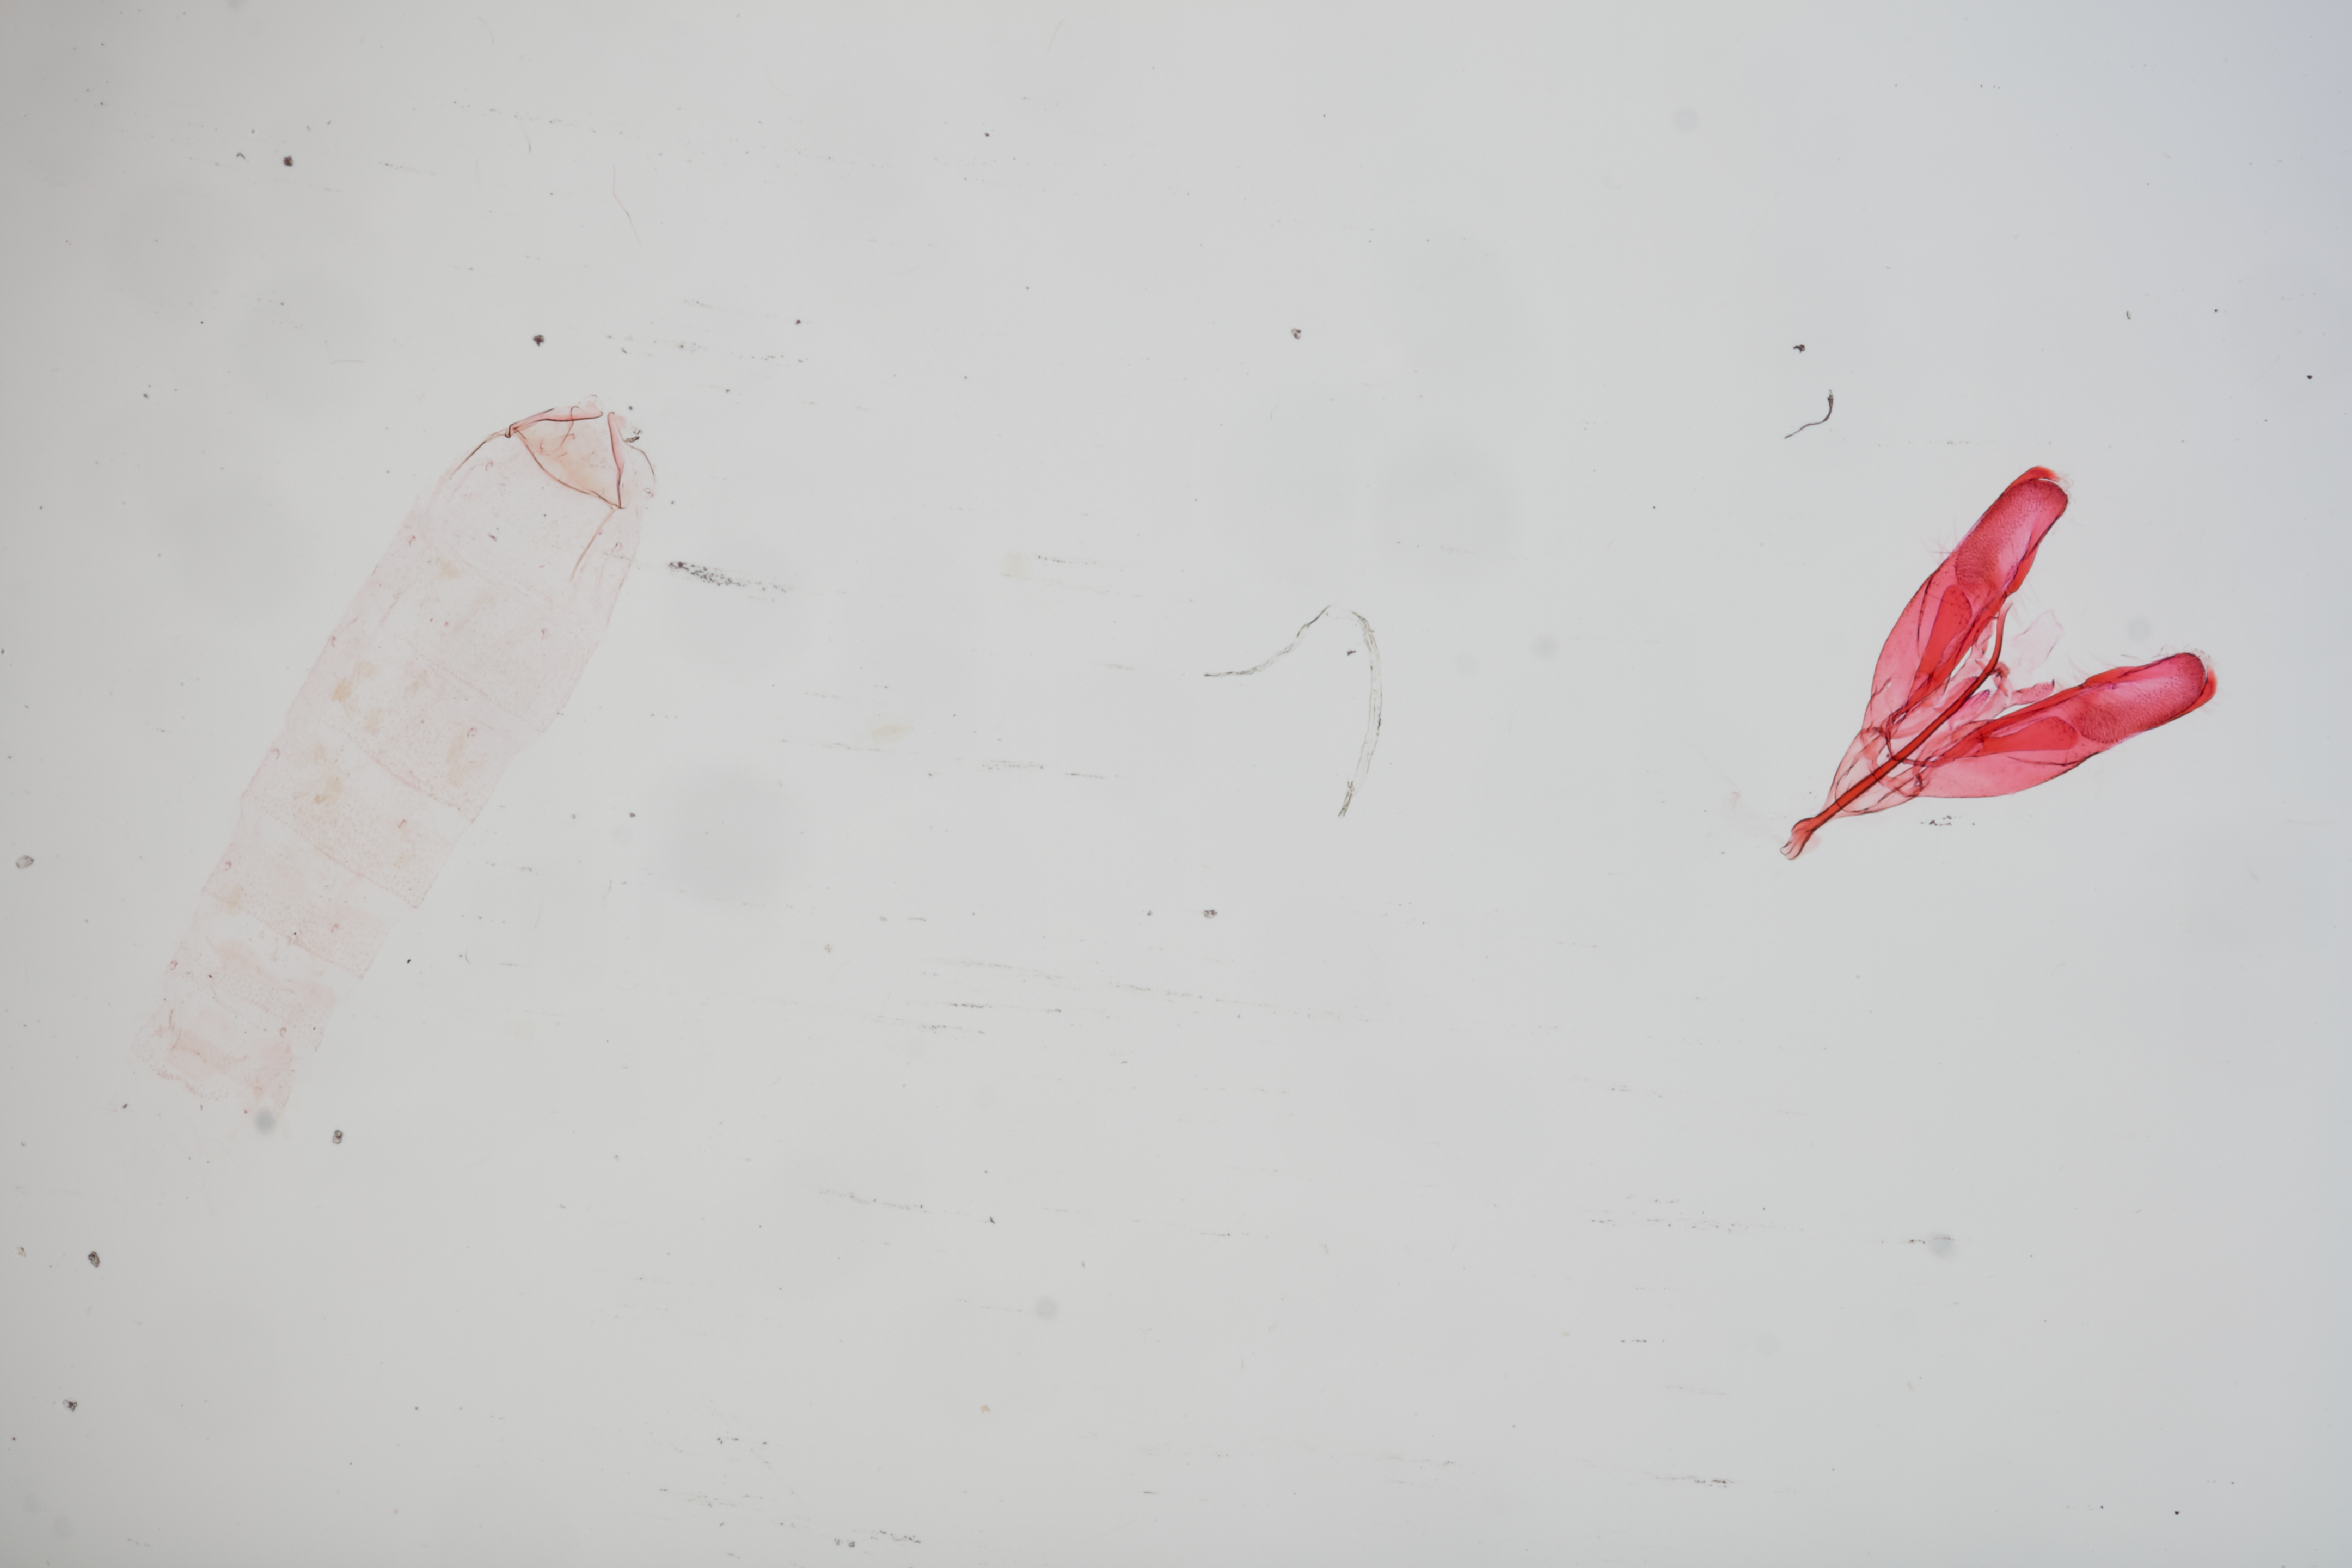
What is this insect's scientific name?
Elachista rianella
